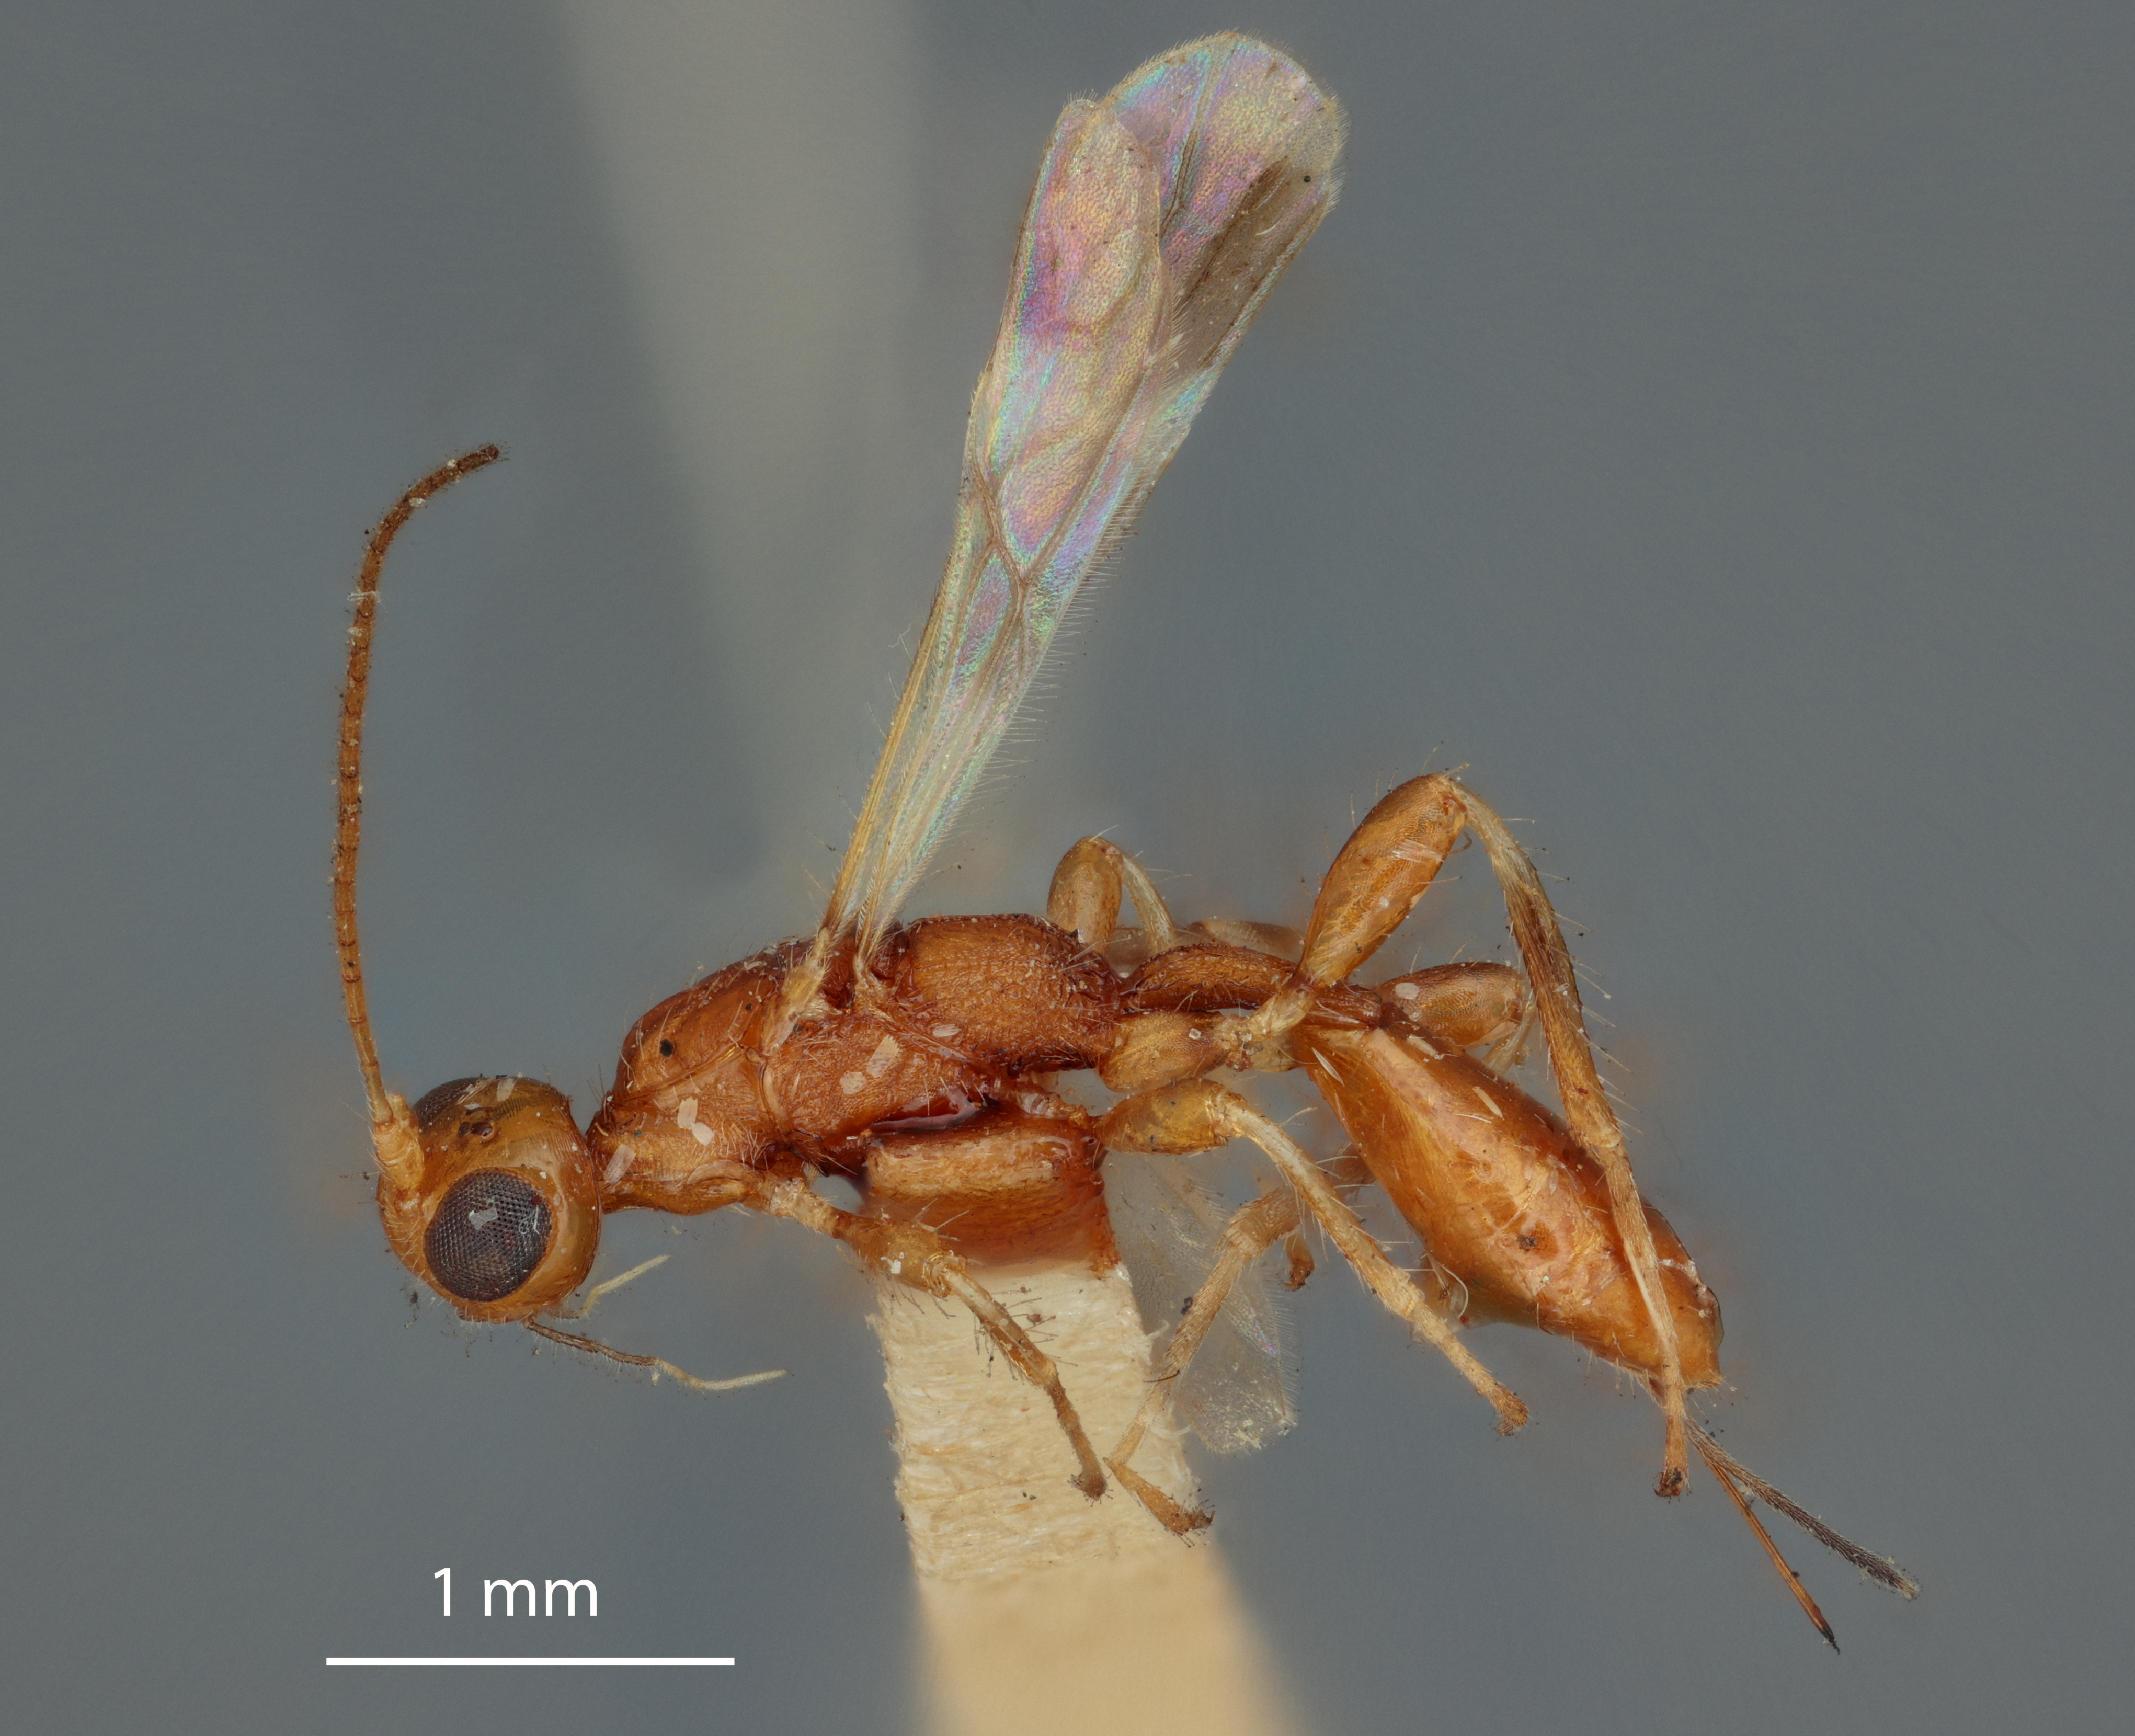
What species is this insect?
Spathius urios
